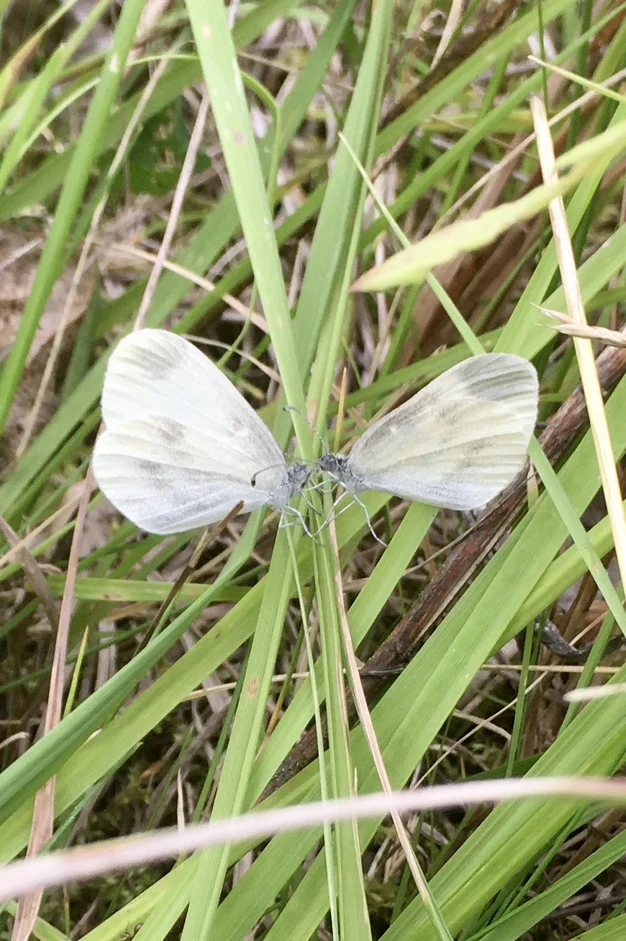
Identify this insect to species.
Leptidea sinapis/juvernica
